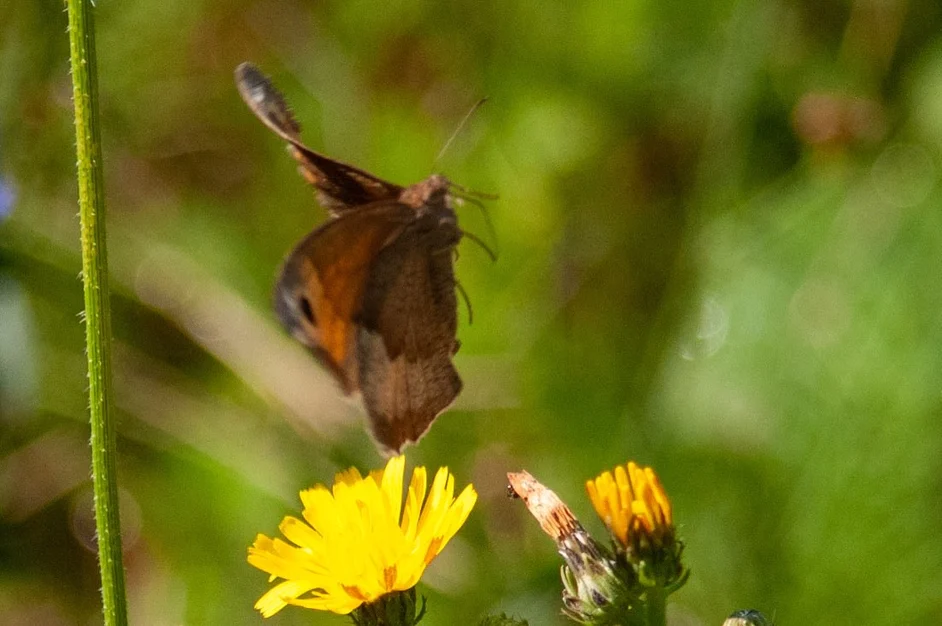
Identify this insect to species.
Maniola jurtina
